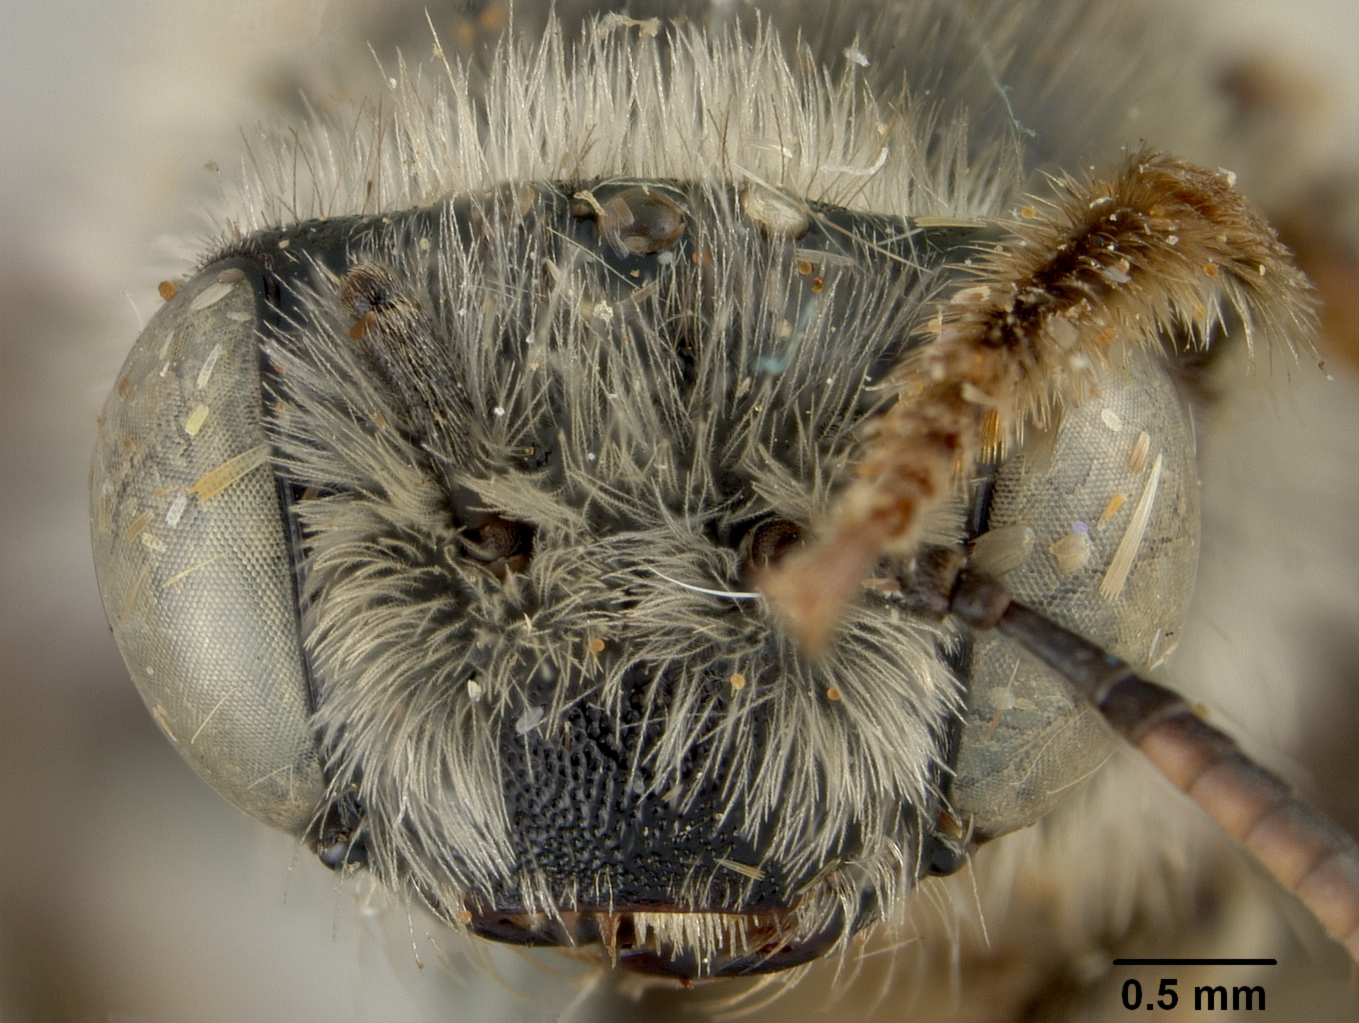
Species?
Melissodes albocincta
